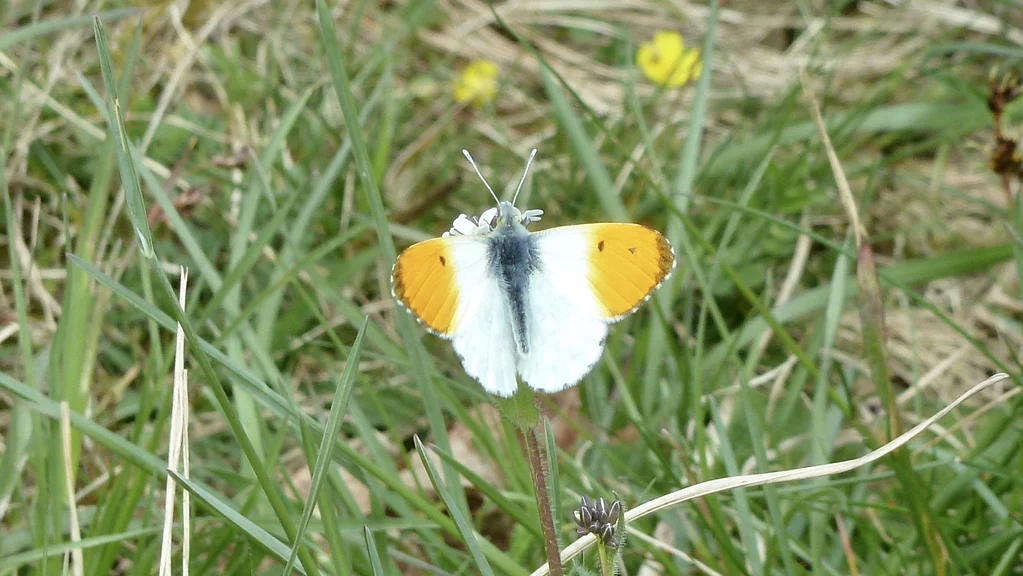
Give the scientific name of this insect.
Anthocharis cardamines
